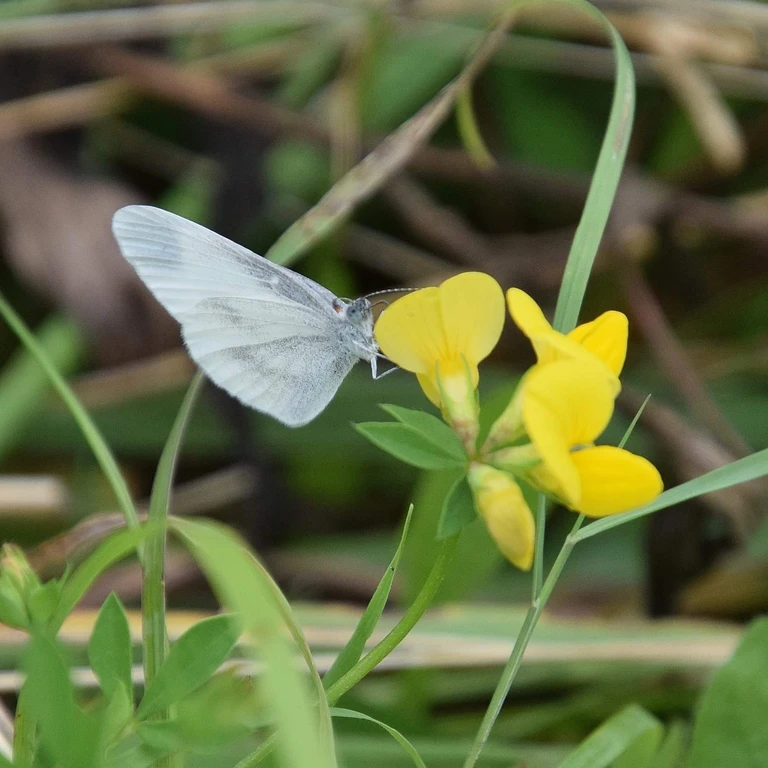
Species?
Leptidea sinapis/juvernica
